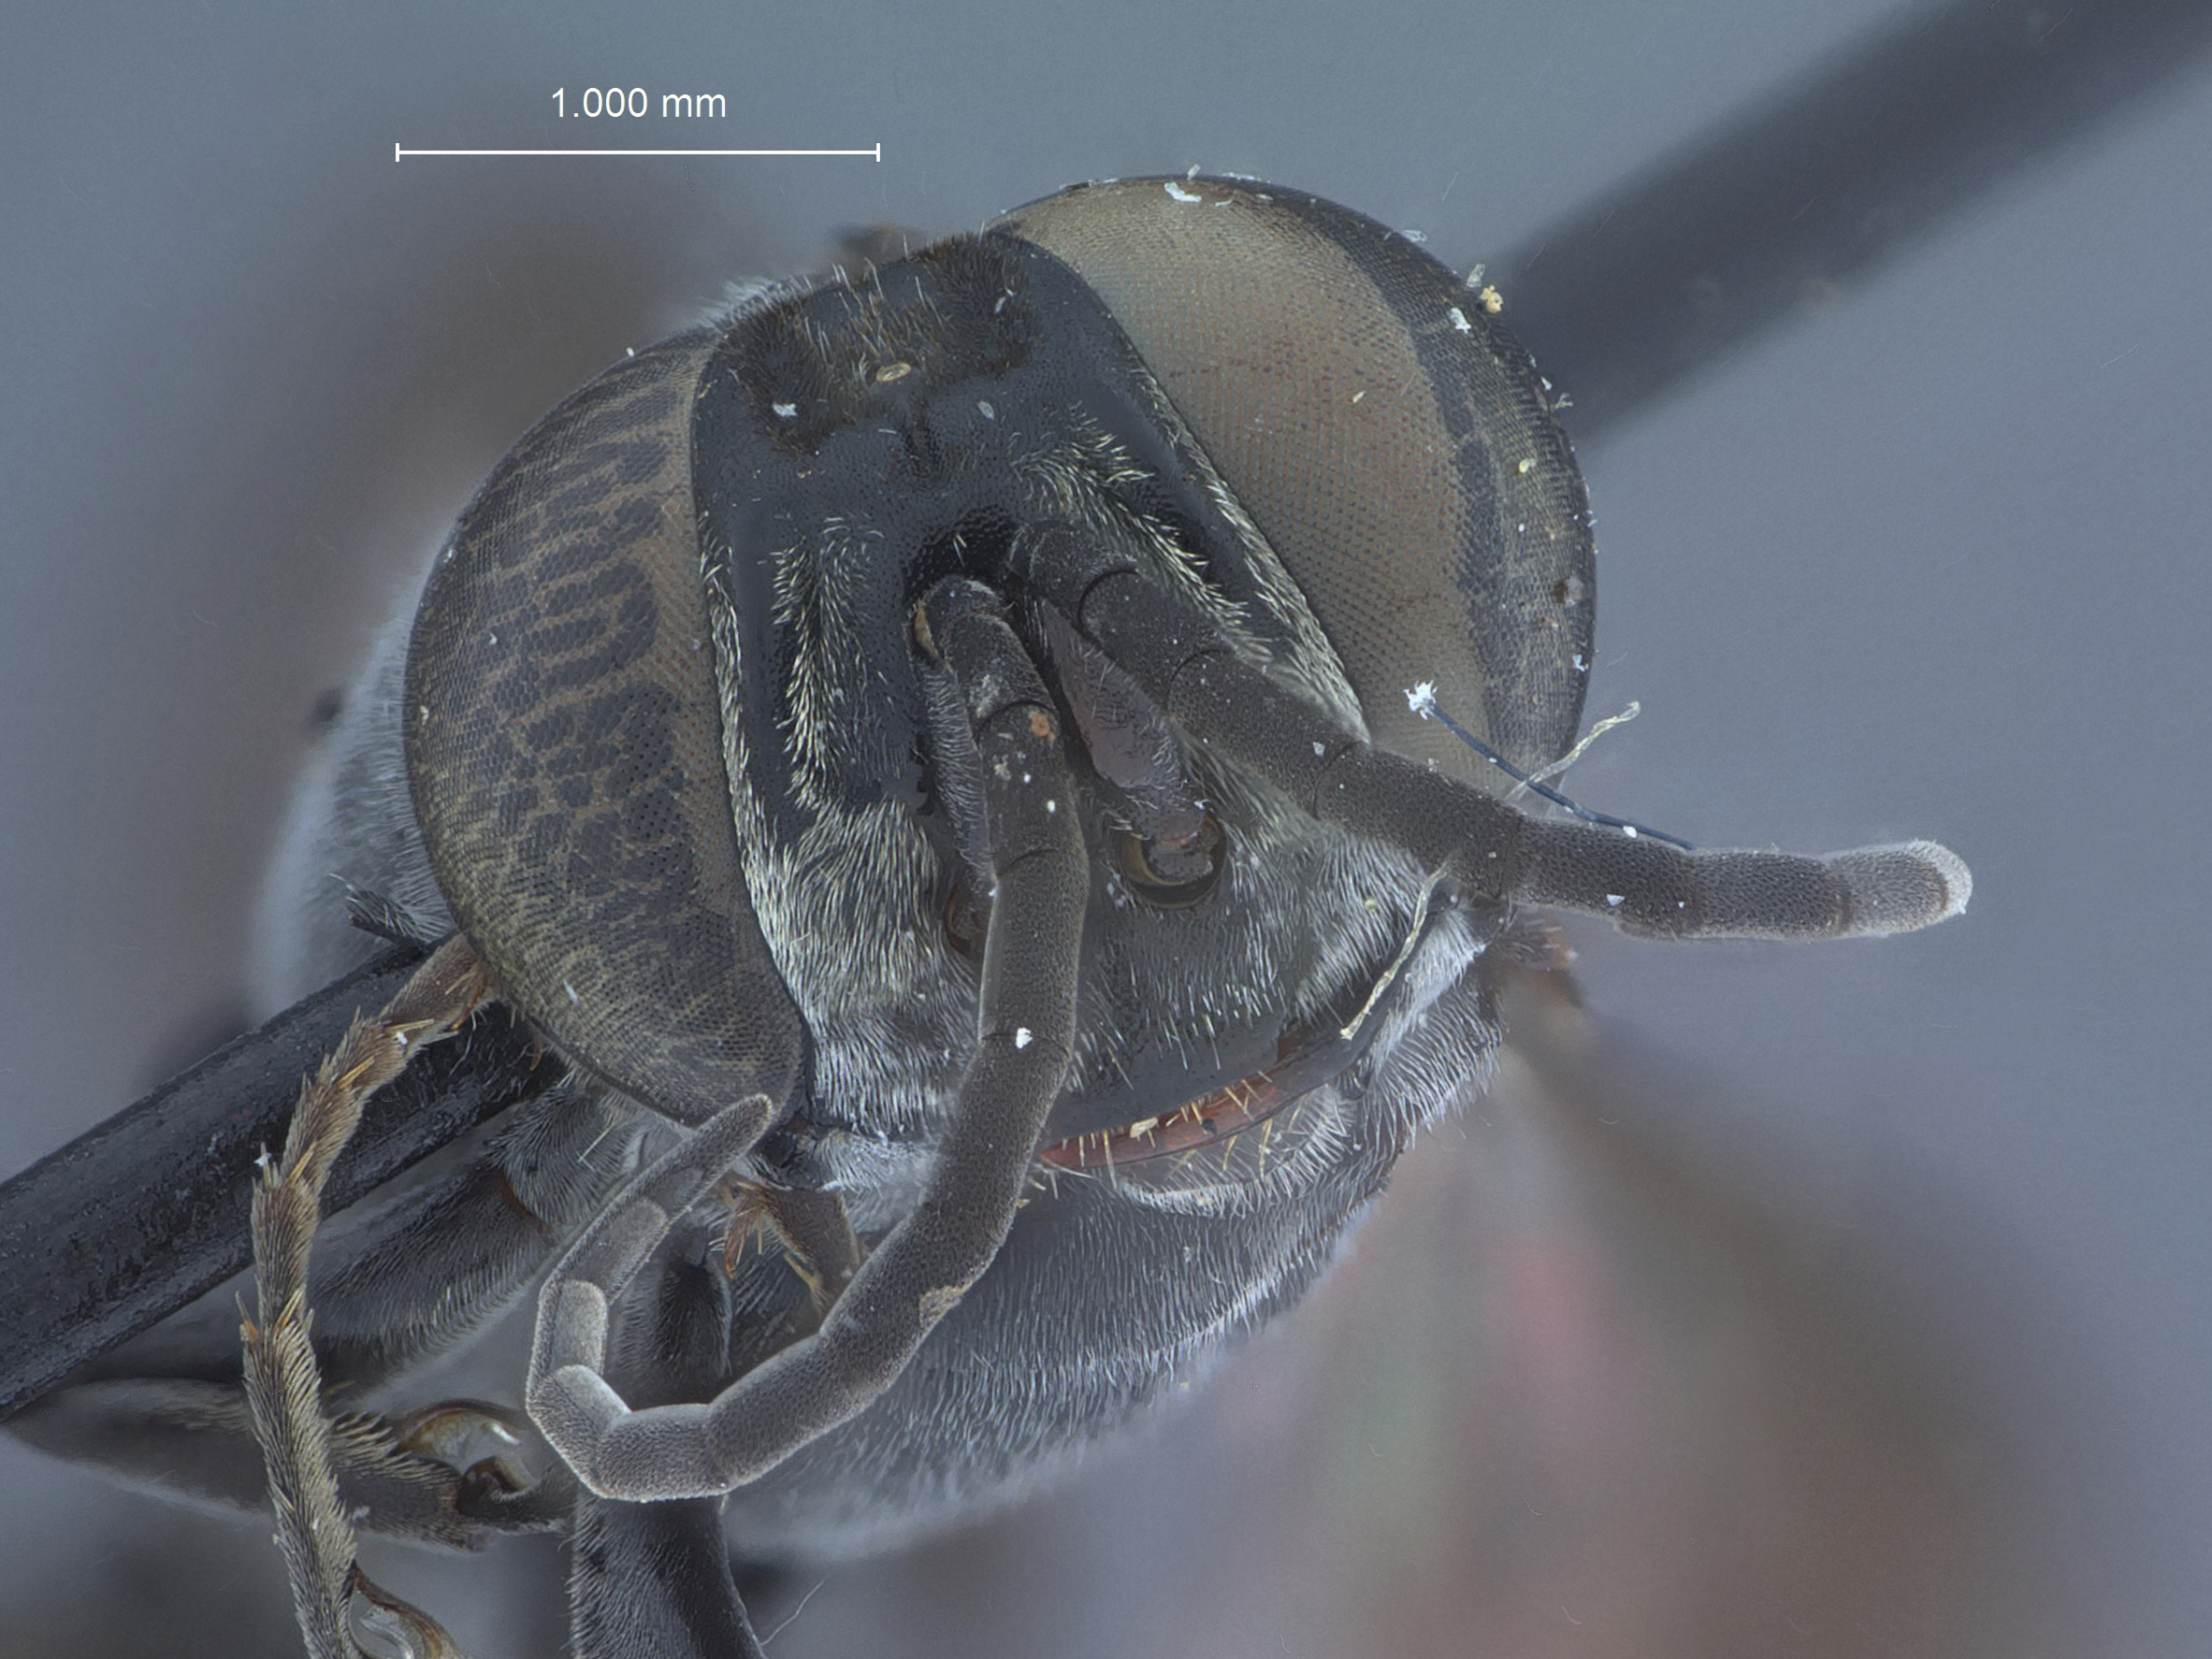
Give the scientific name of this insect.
Liris gryllicida
